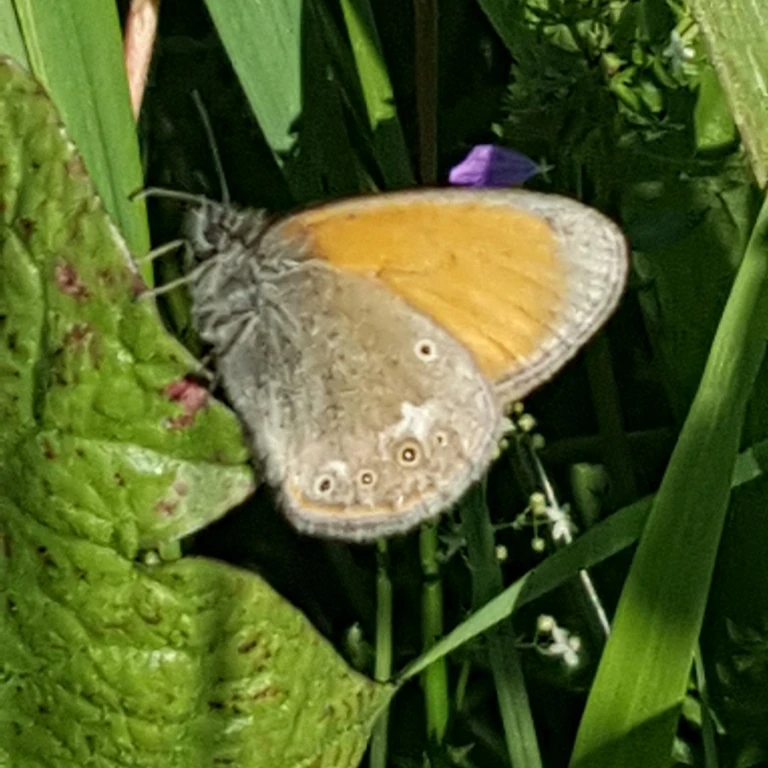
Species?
Coenonympha glycerion (also Coenonympha iphis)
